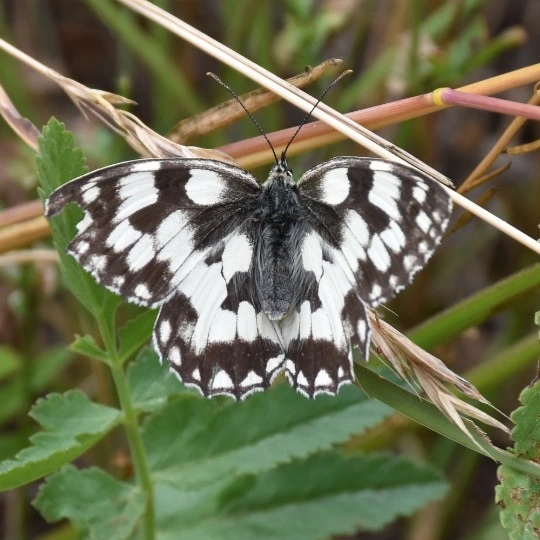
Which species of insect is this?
Melanargia galathea
